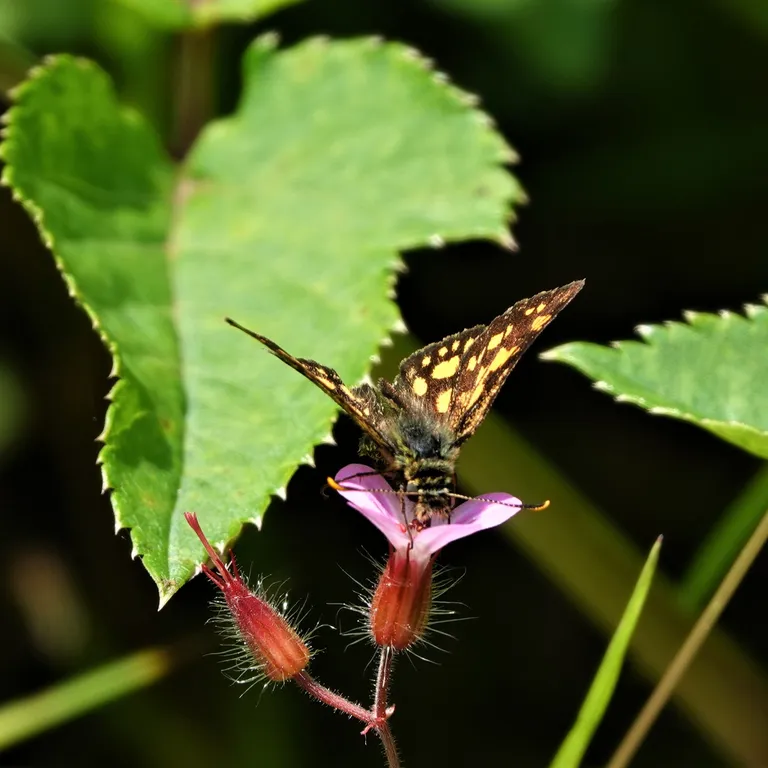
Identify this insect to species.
Carterocephalus palaemon
